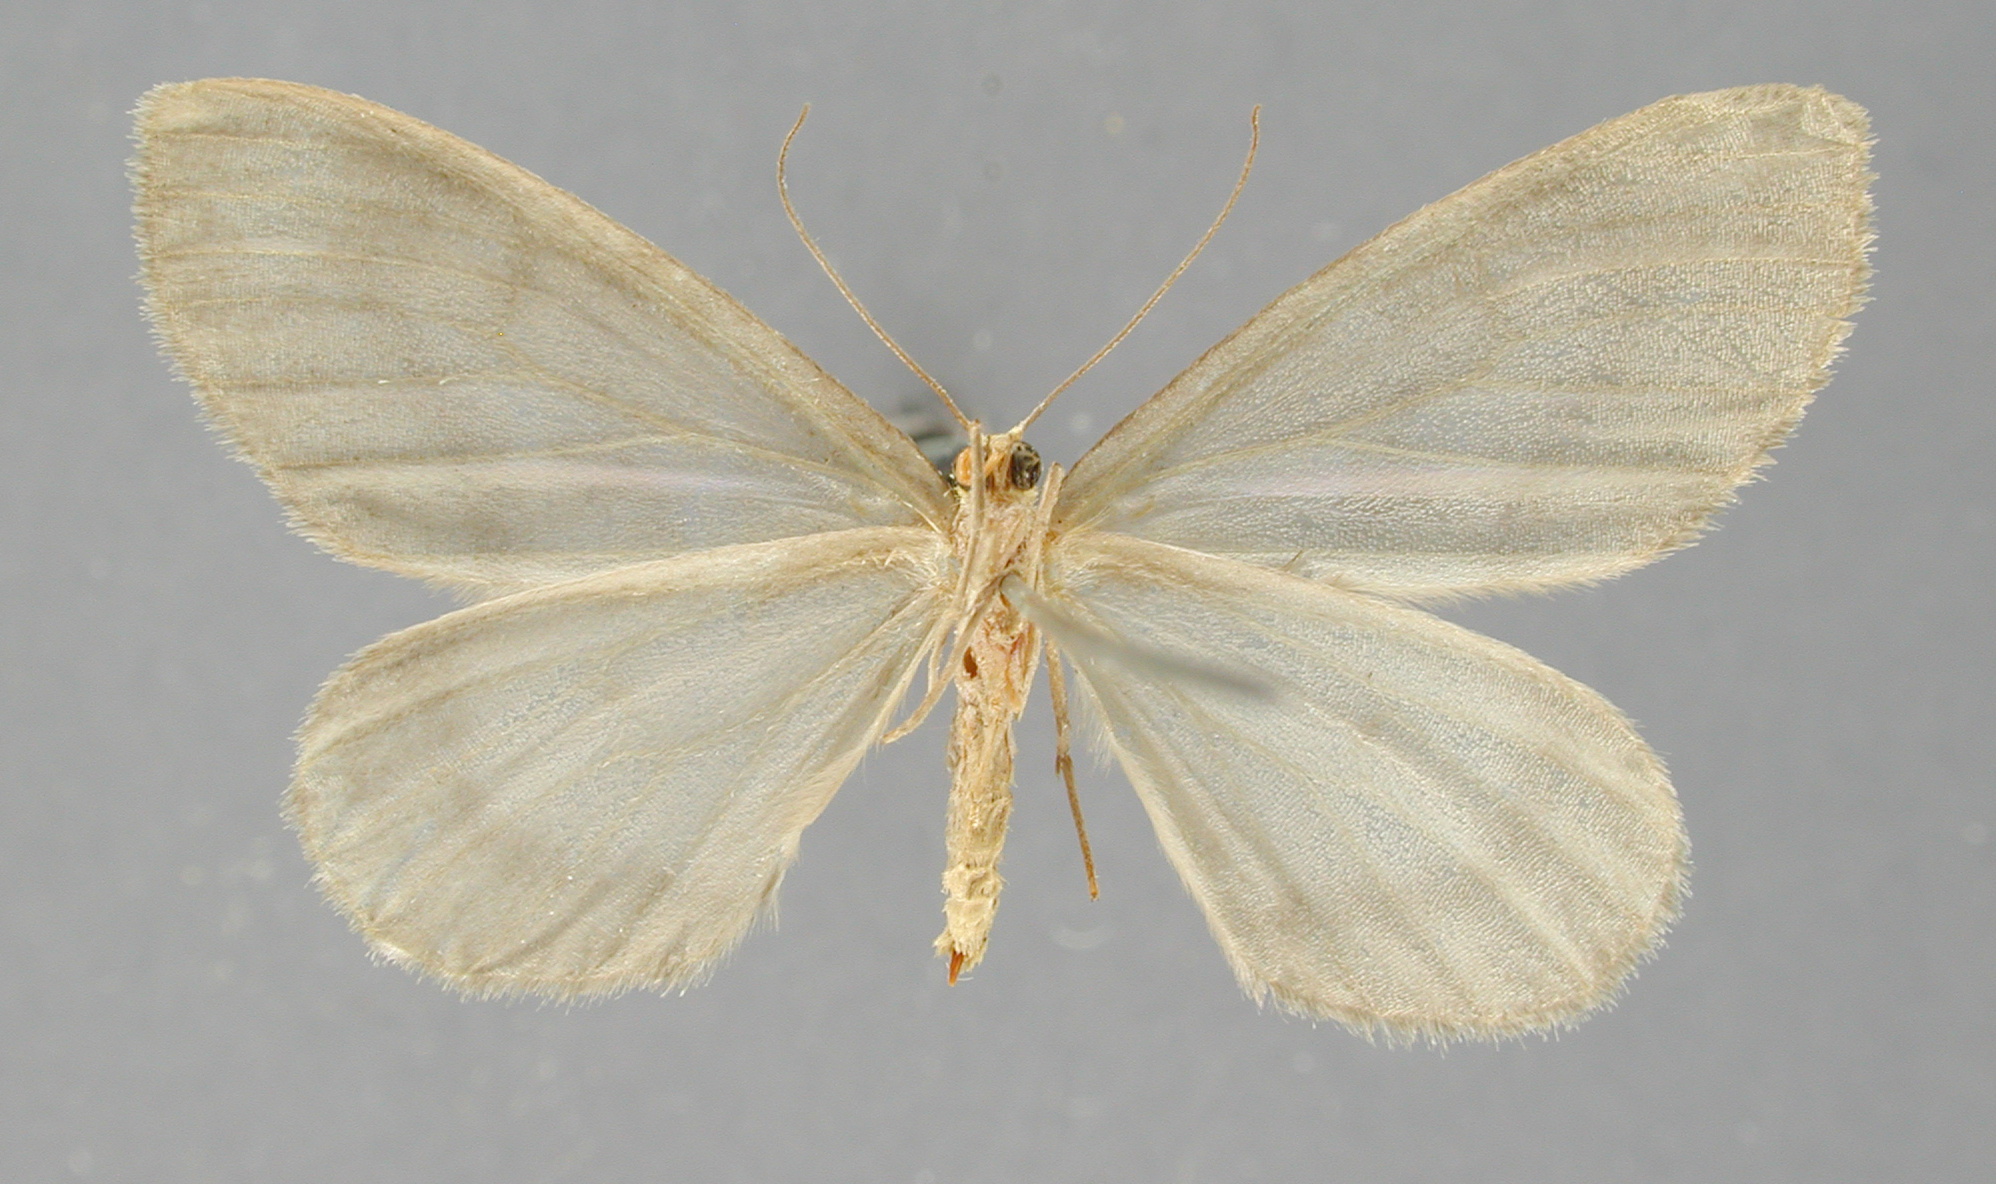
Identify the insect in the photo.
Nipteria mitellaria
